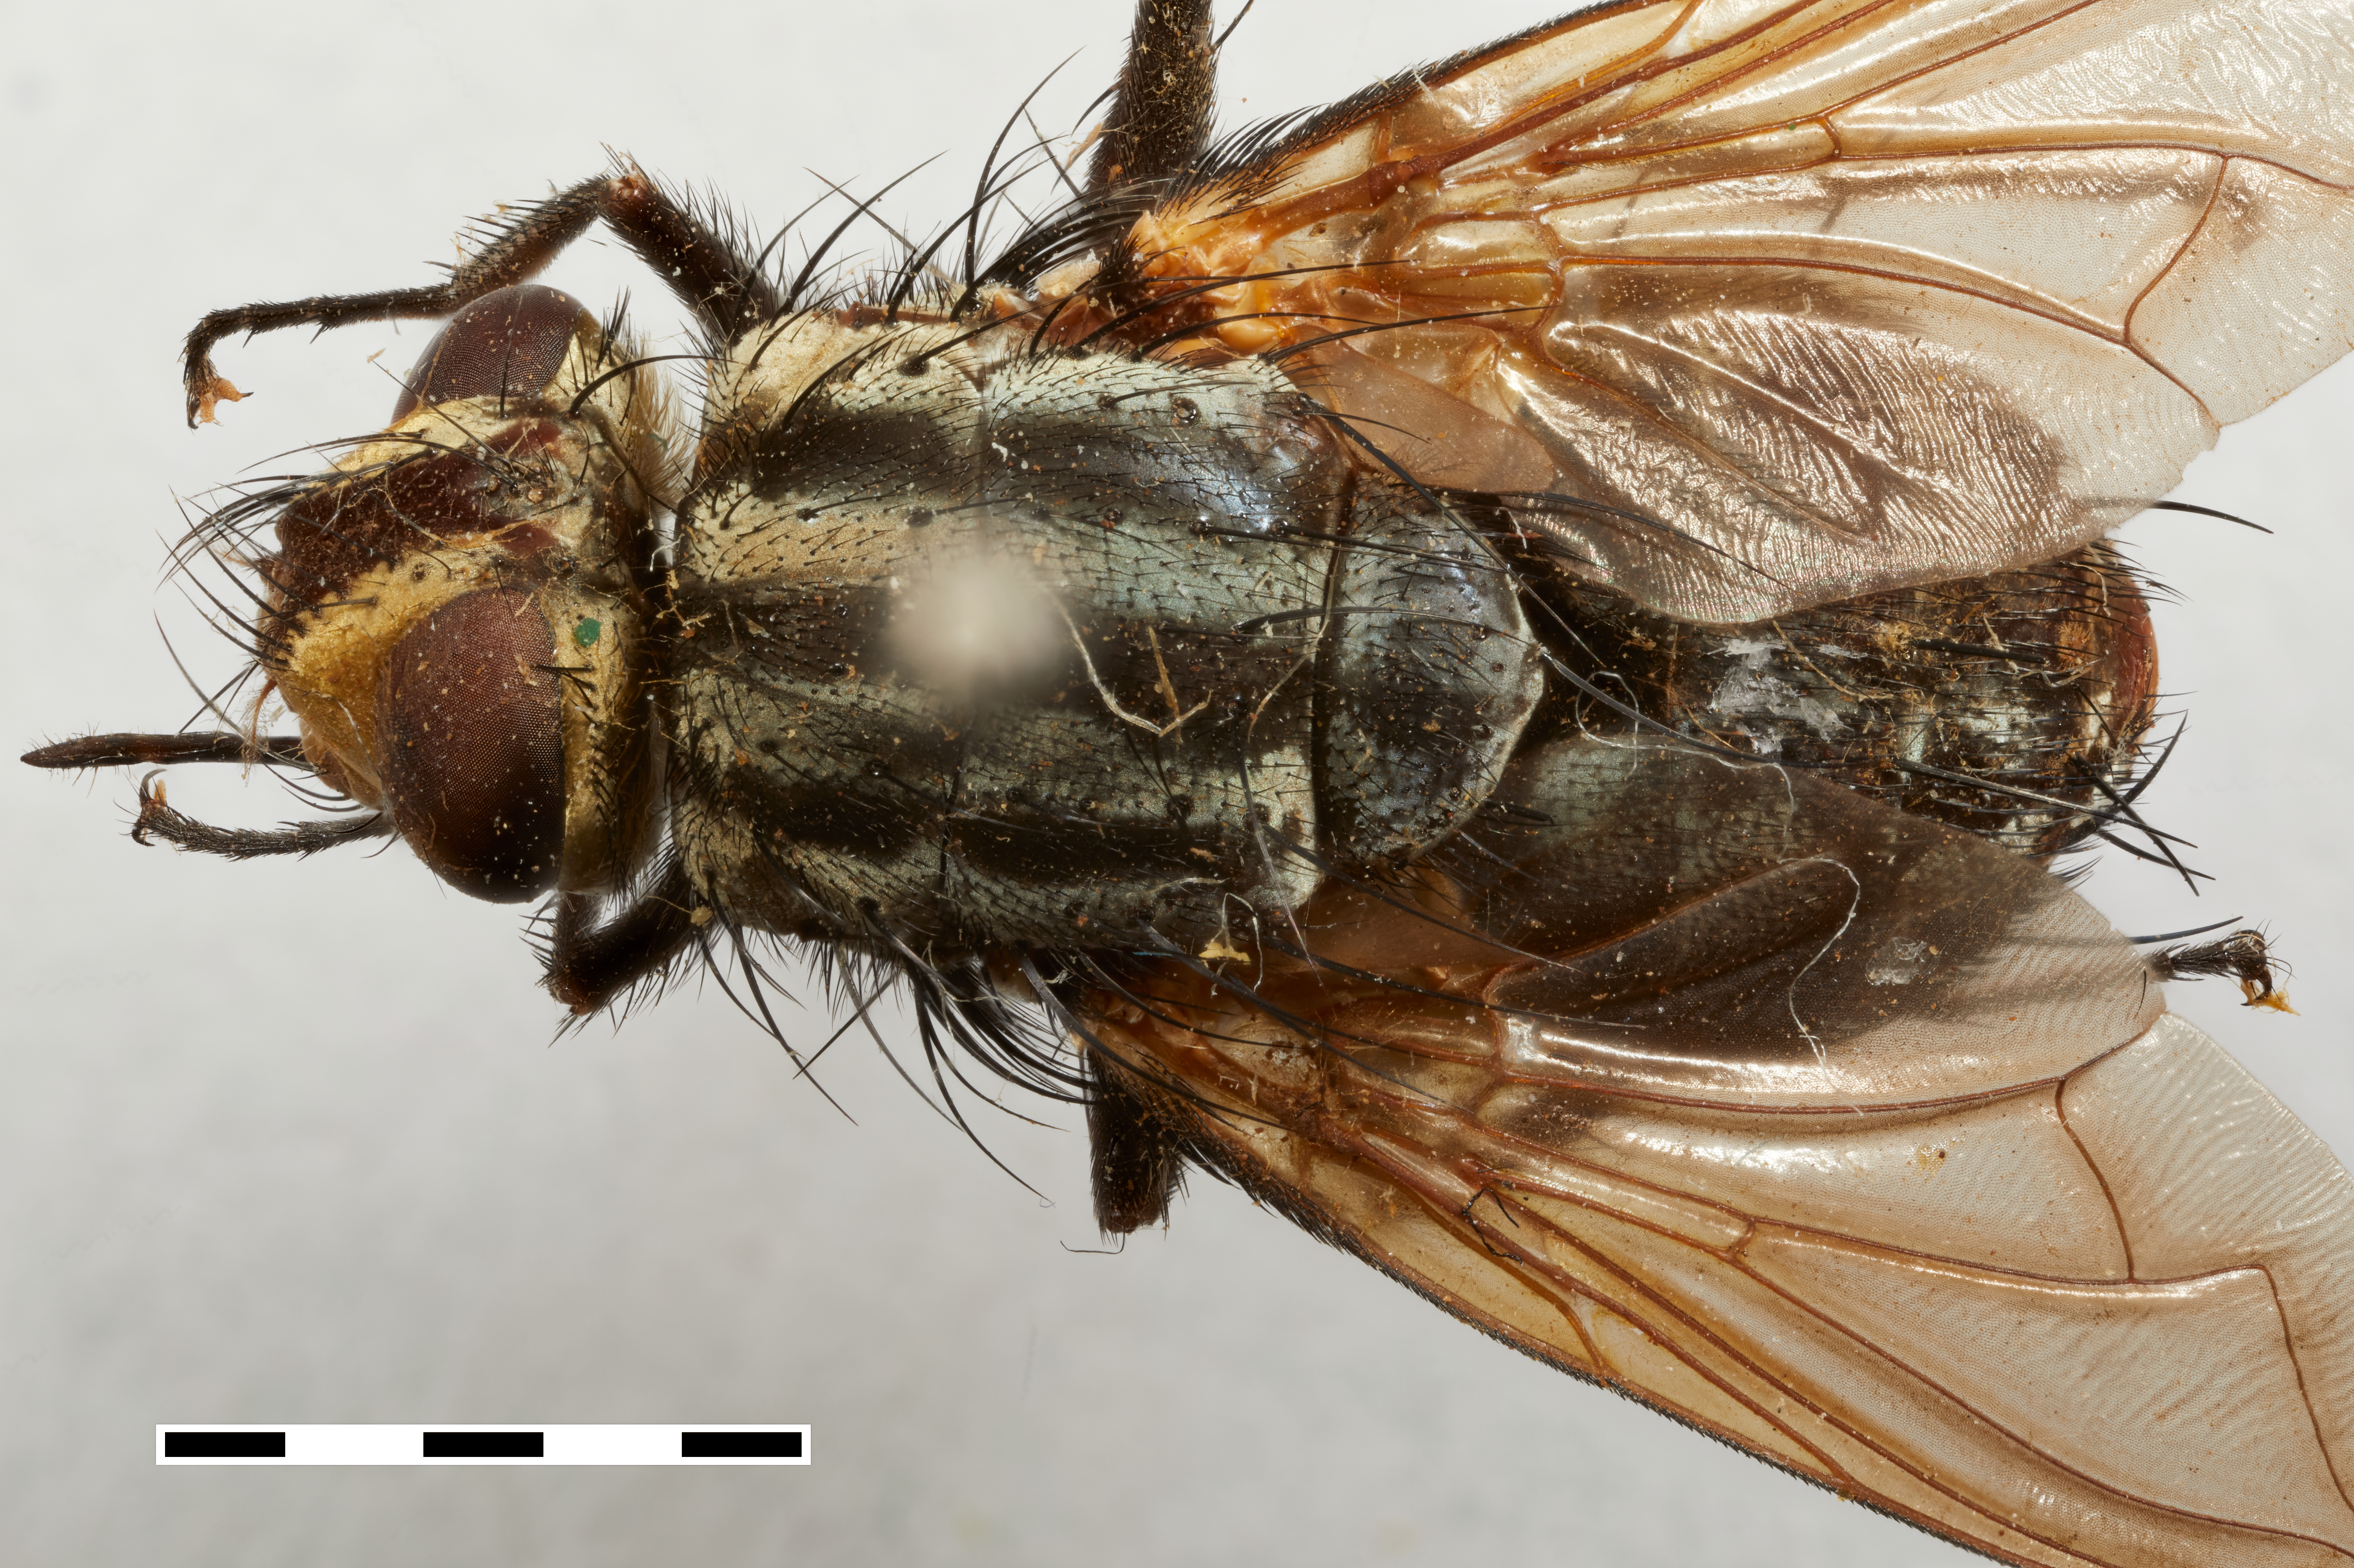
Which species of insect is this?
Sarcocalirrhoe zuercheri
